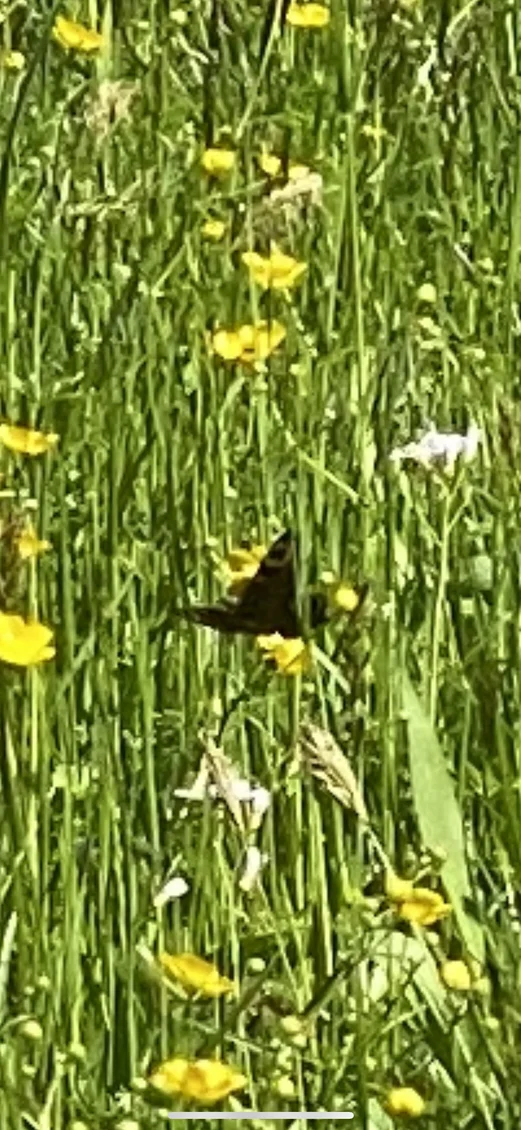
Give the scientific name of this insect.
Aglais io
